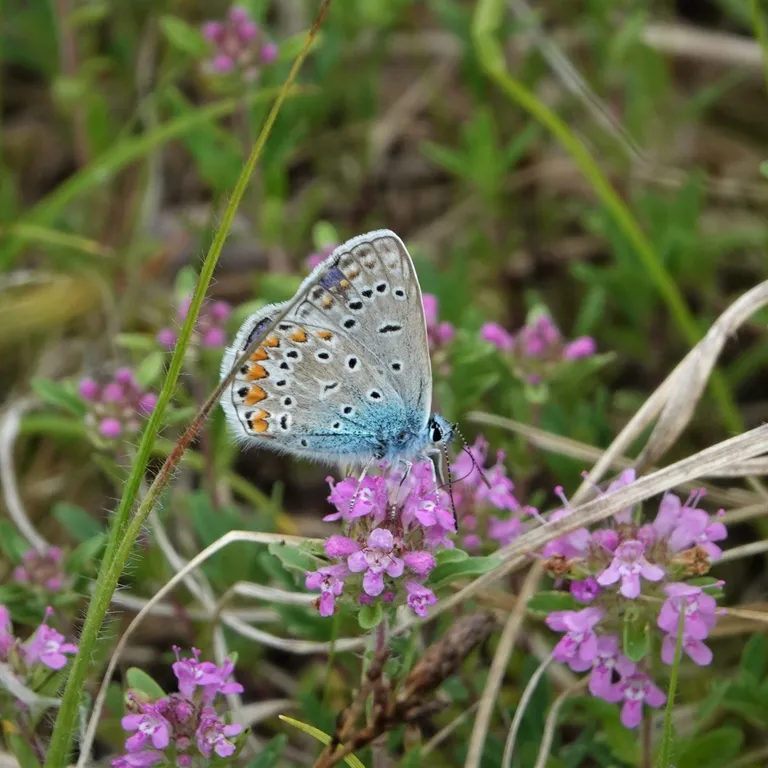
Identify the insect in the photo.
Polyommatus icarus
